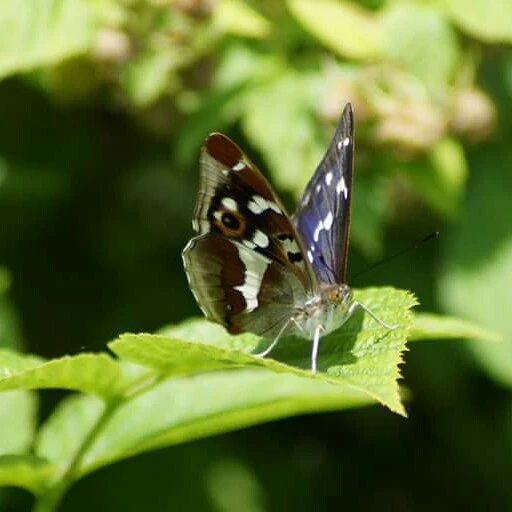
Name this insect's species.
Apatura iris
